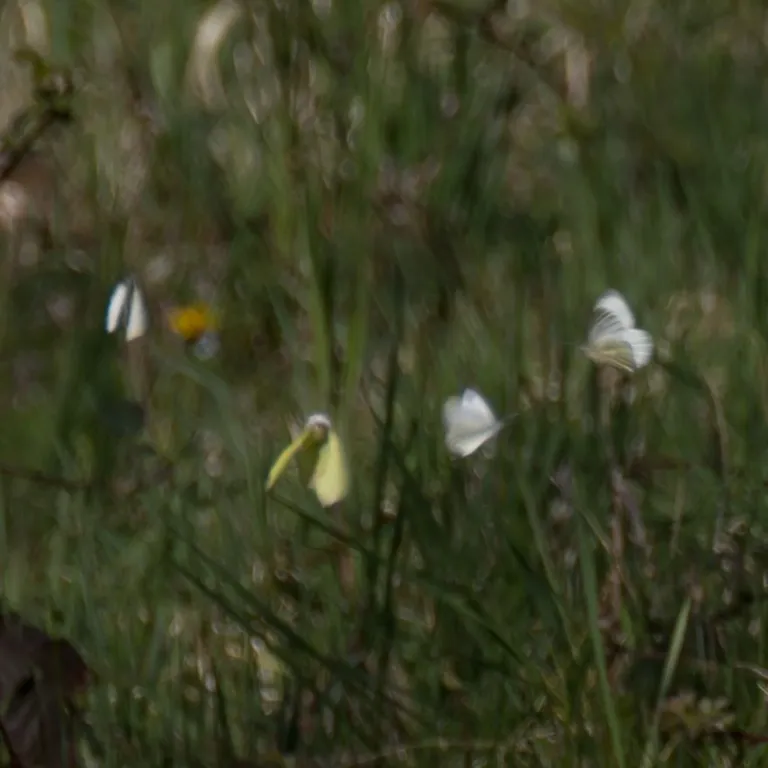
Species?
Gonepteryx rhamni
